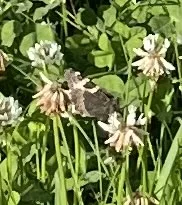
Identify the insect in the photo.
Aglais urticae
